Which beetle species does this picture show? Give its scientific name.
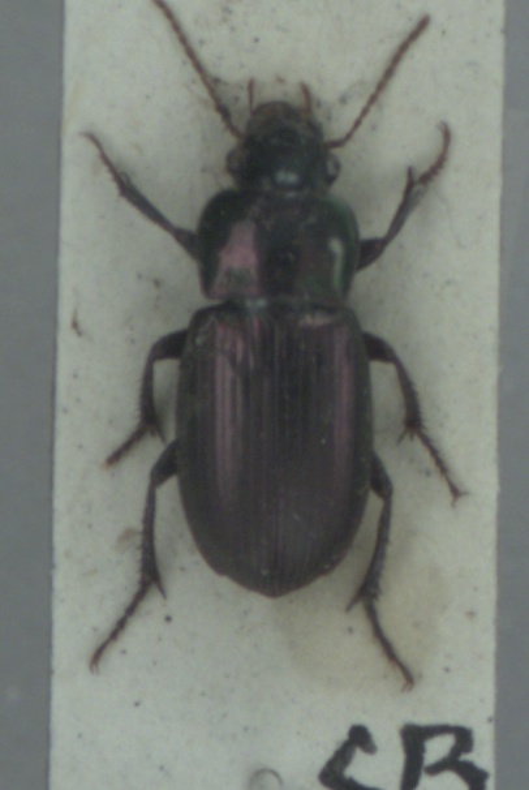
Harpalus affinis
